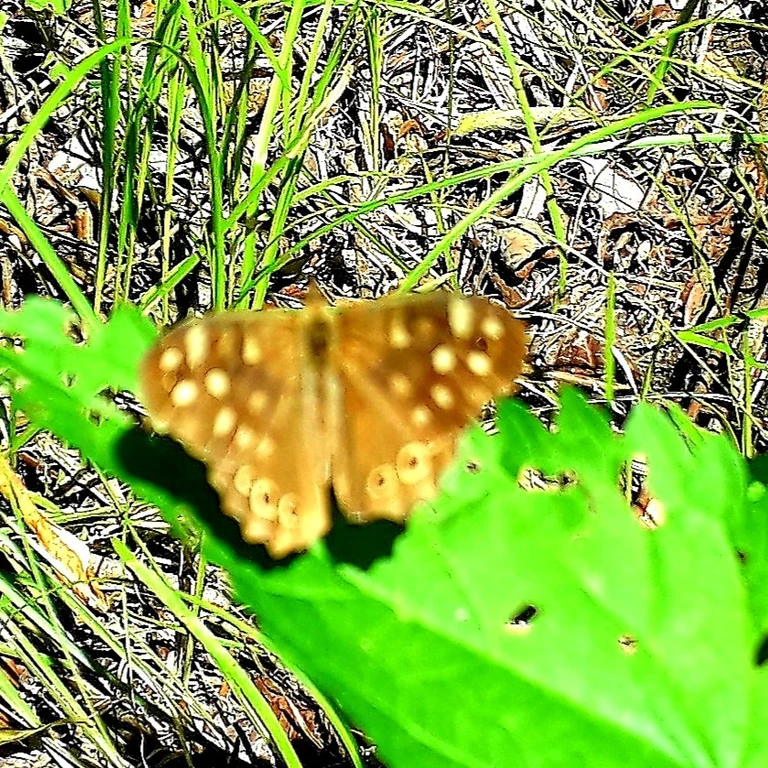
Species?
Pararge aegeria
